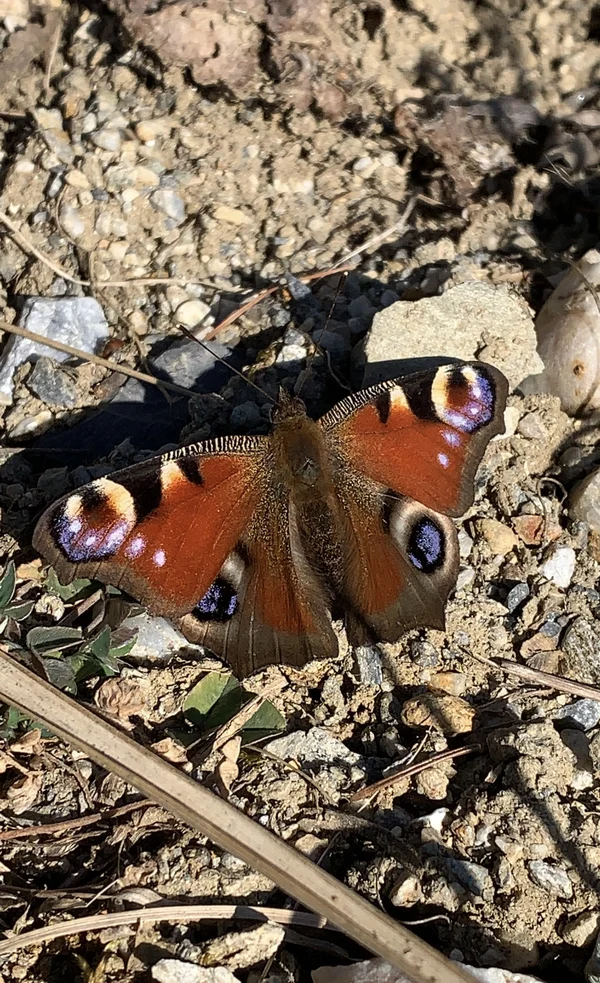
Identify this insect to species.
Aglais io
